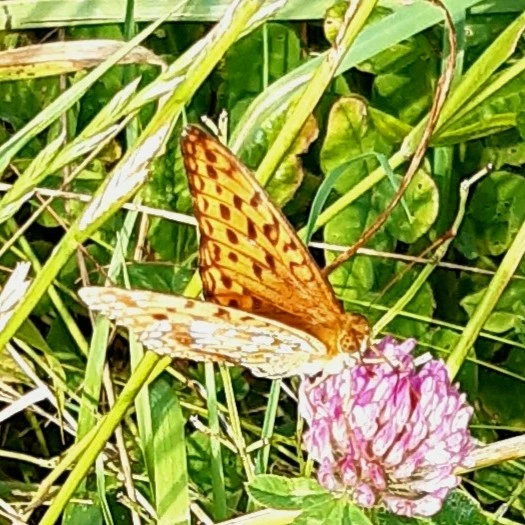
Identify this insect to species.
Fabriciana adippe
